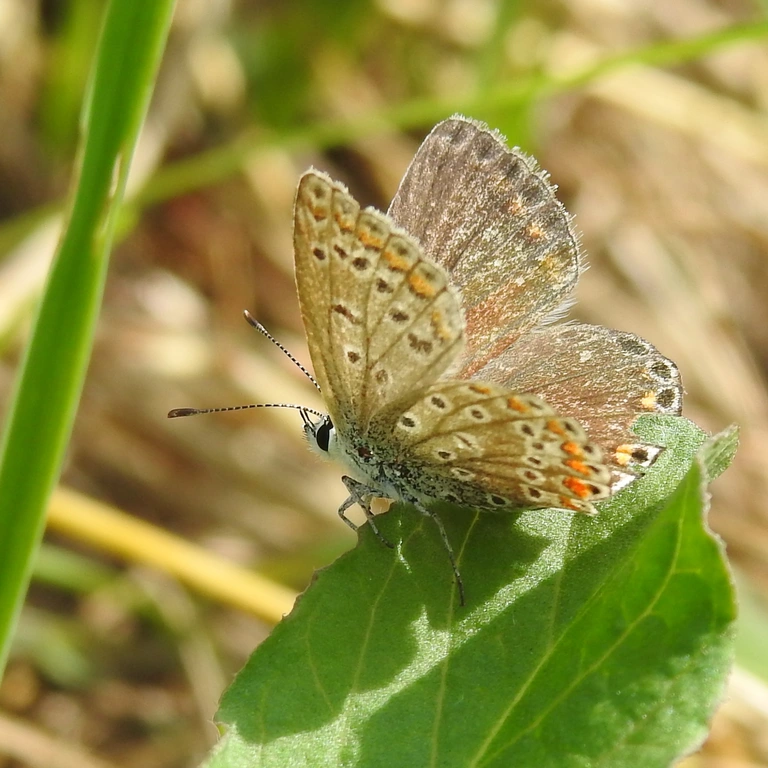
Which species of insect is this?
Polyommatus icarus
